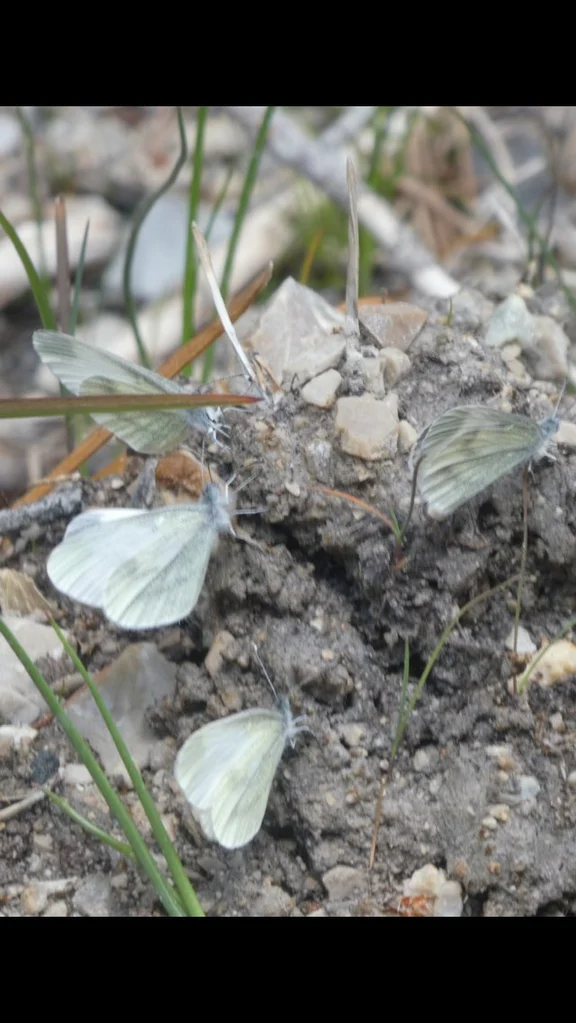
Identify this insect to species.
Leptidea sinapis/juvernica
